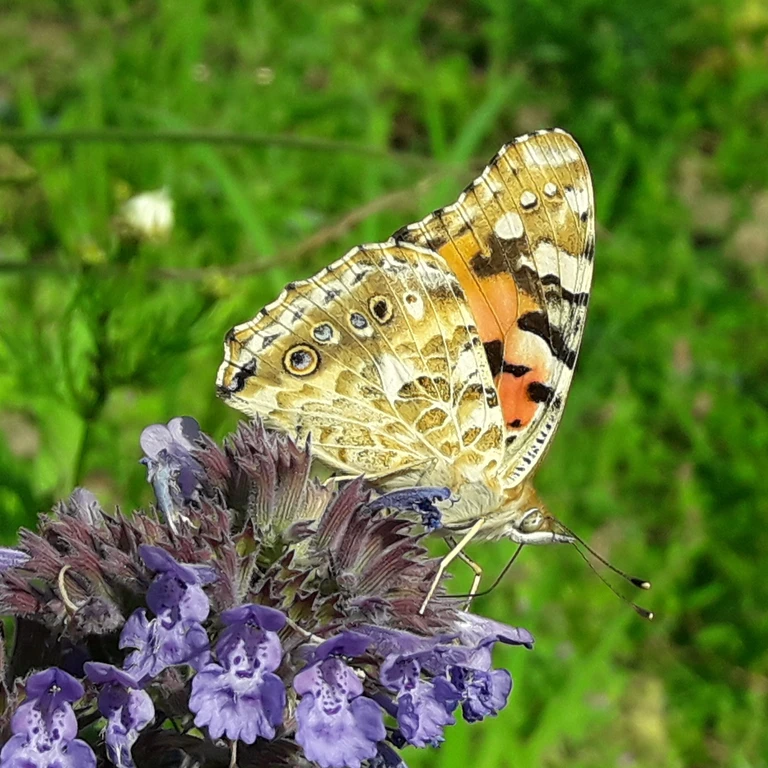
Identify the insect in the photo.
Vanessa cardui
